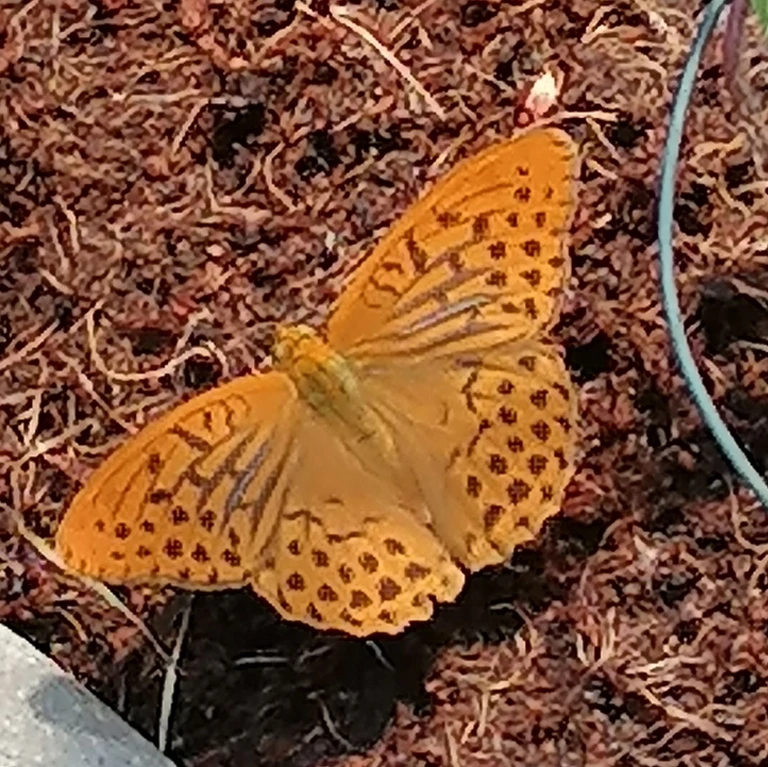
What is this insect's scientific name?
Argynnis paphia
